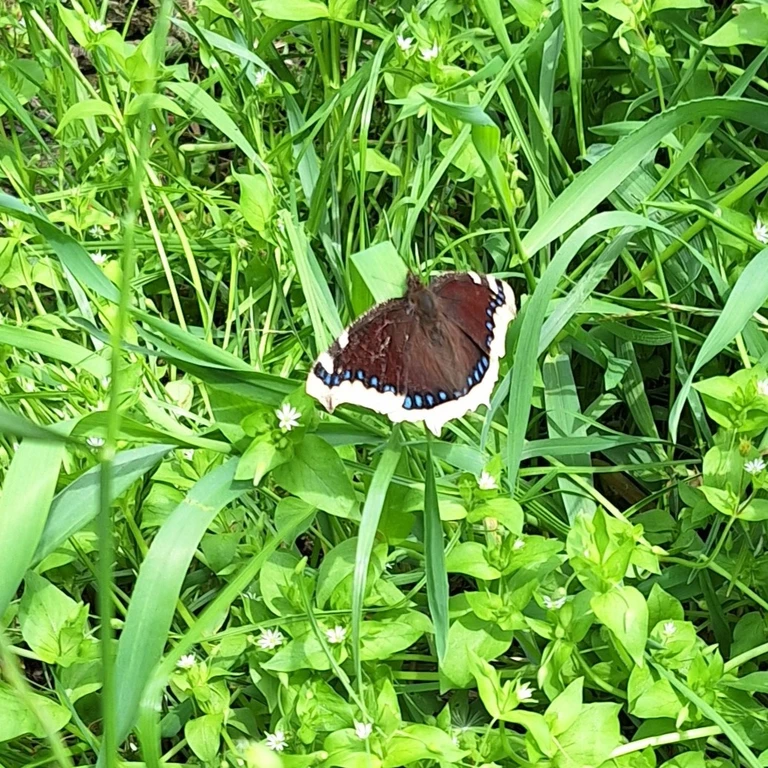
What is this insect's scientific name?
Nymphalis antiopa
